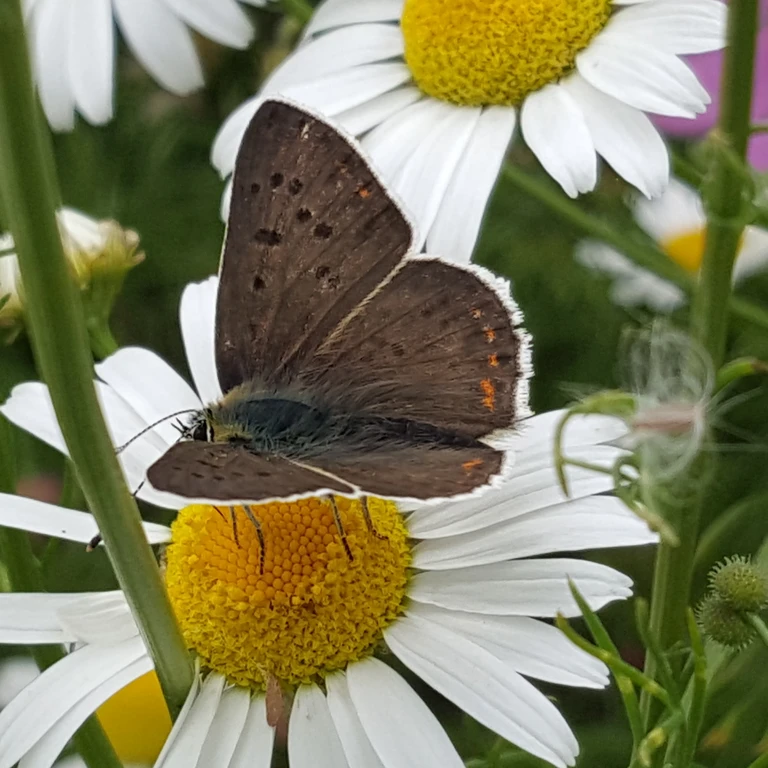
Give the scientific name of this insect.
Lycaena tityrus (also Loweia tityrus)
